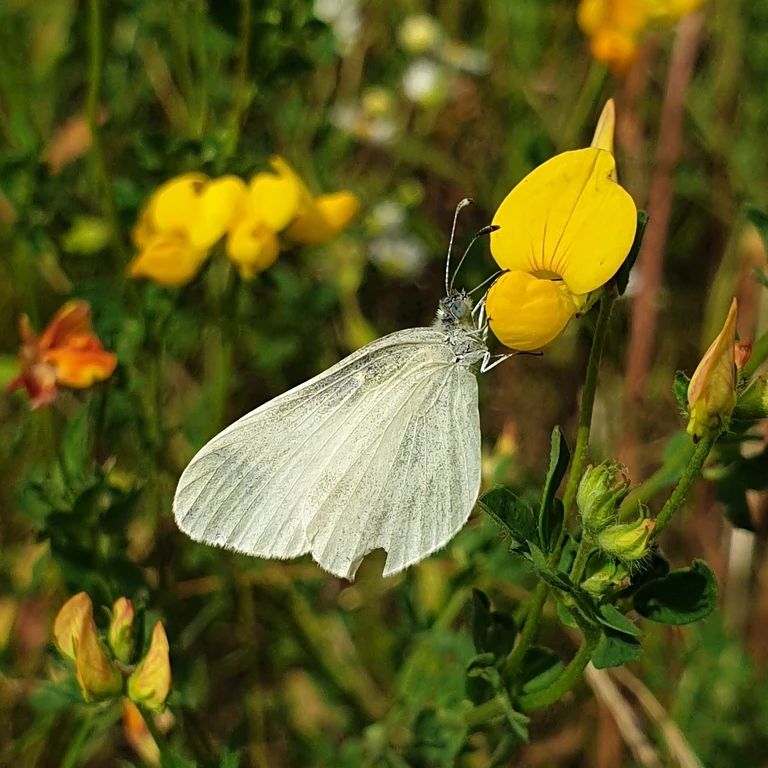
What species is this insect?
Leptidea sinapis/juvernica
